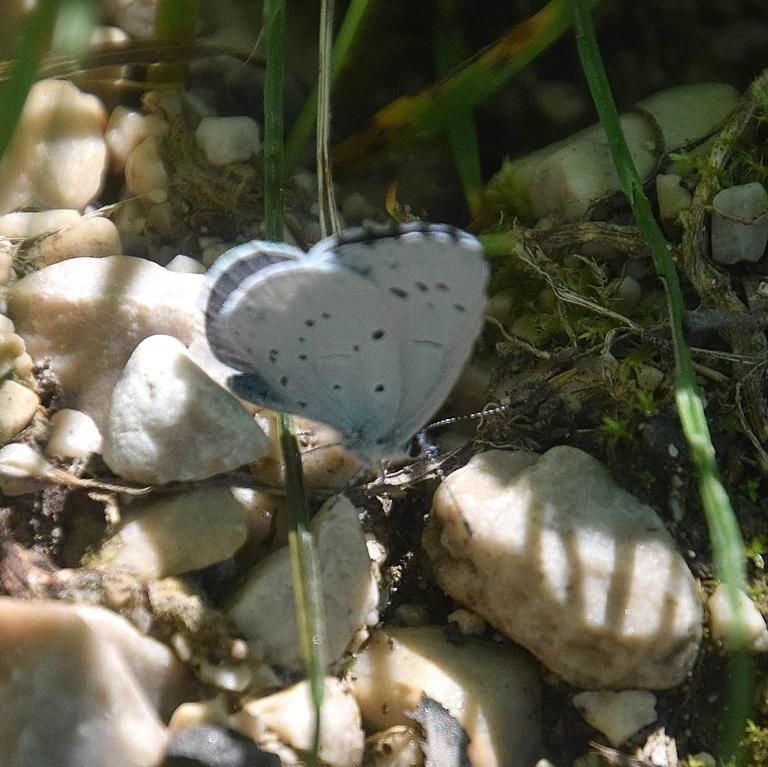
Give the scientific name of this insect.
Celastrina argiolus
